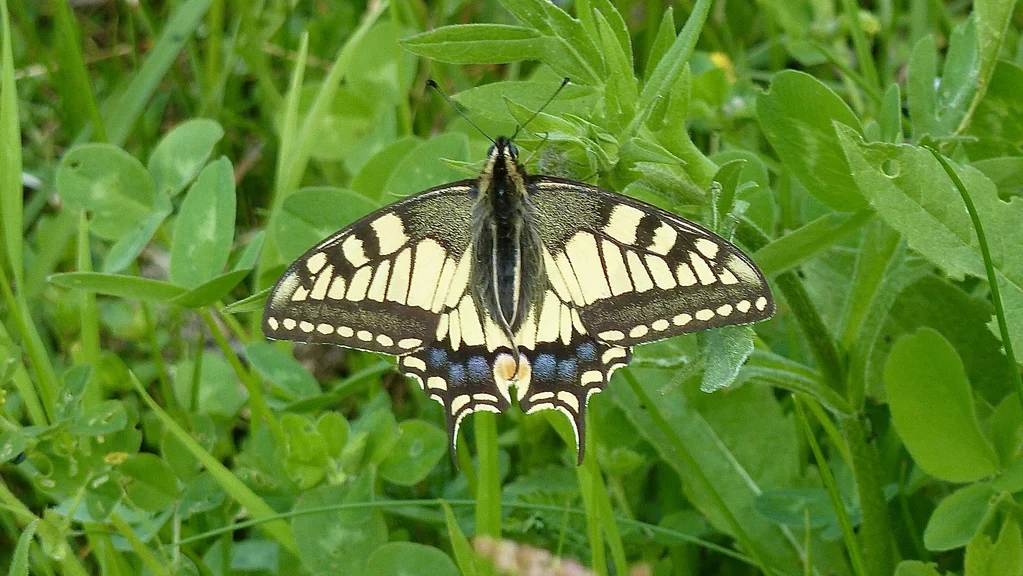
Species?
Papilio machaon
